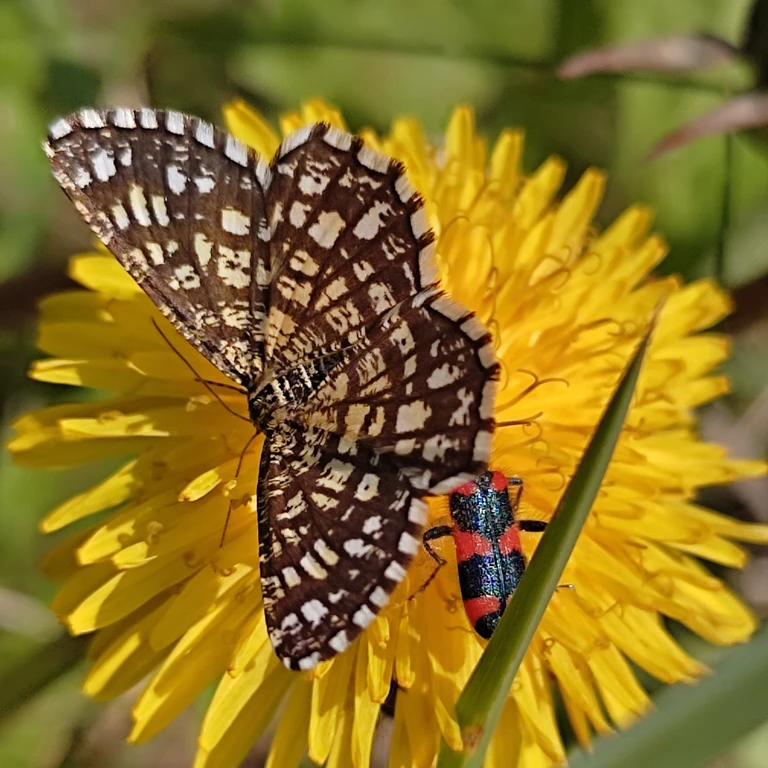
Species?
Chiasmia clathrata
